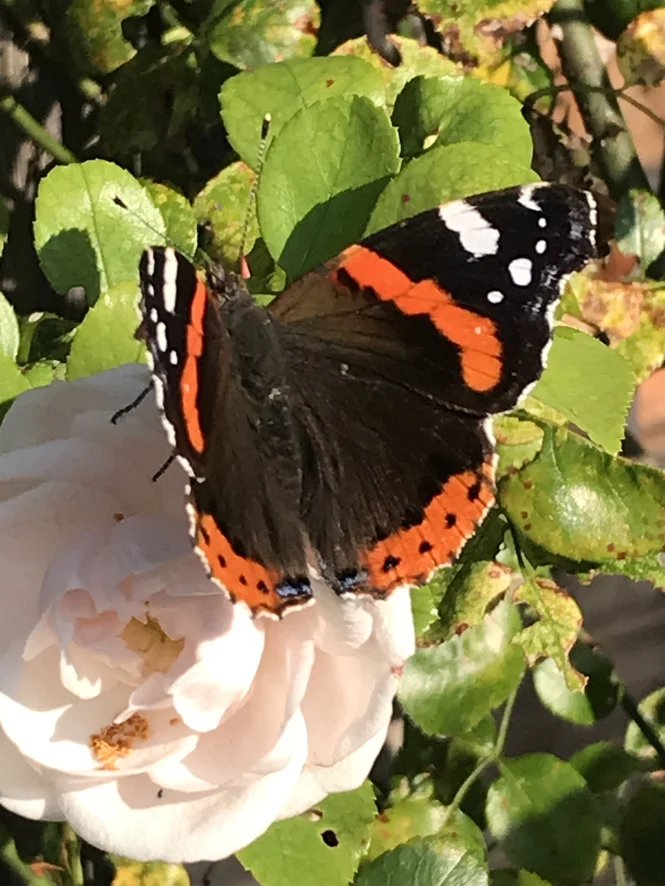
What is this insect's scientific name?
Vanessa atalanta
